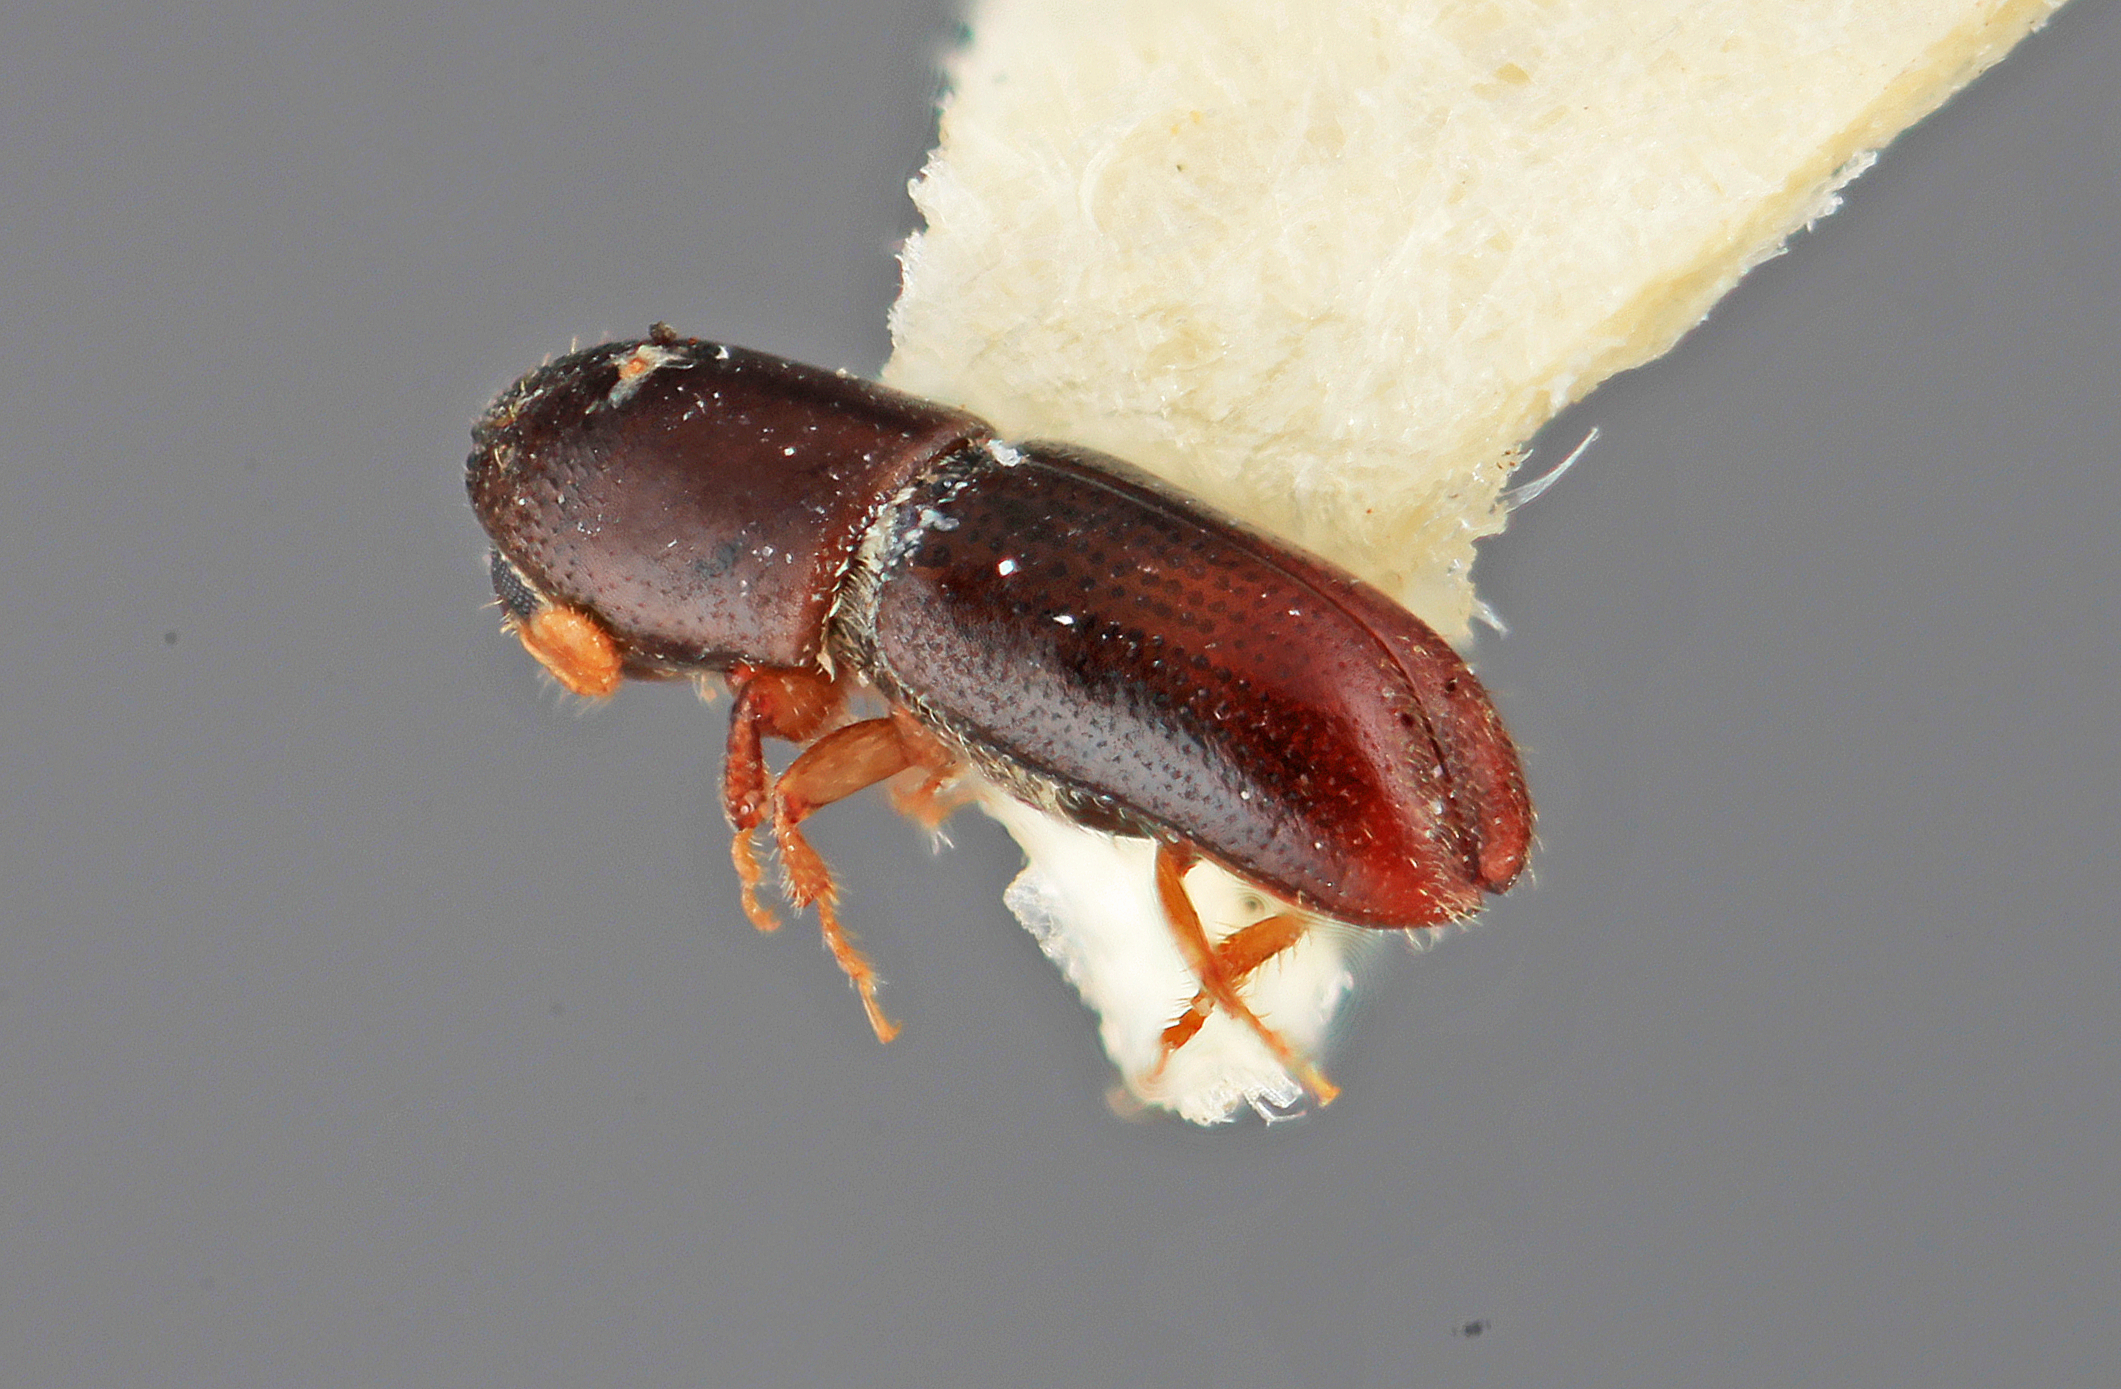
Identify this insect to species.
Monarthrum aztecum
